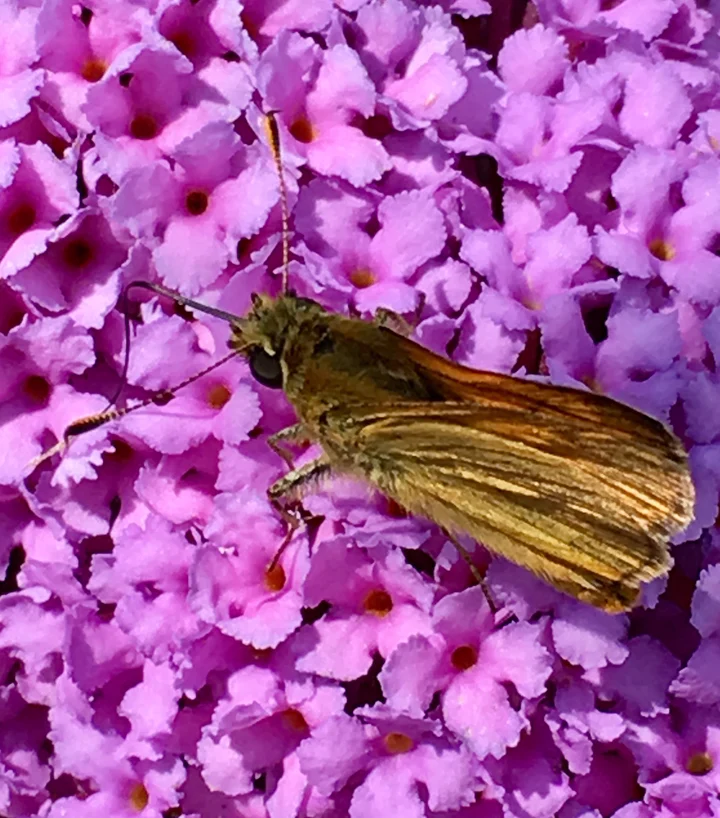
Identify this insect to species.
Ochlodes sylvanus (also Ochlodes venata)
